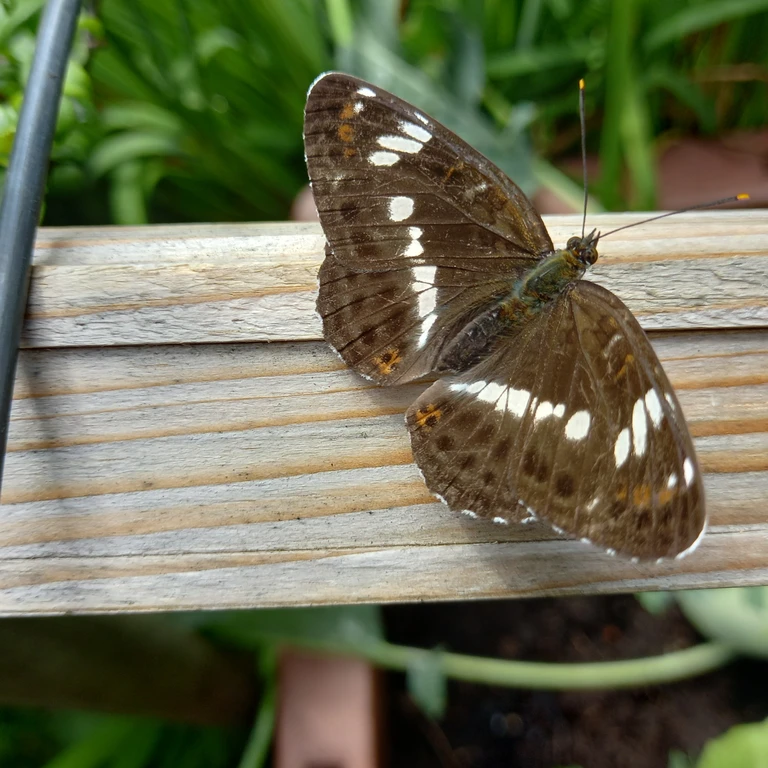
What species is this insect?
Limenitis camilla (also Ladoga camilla)
